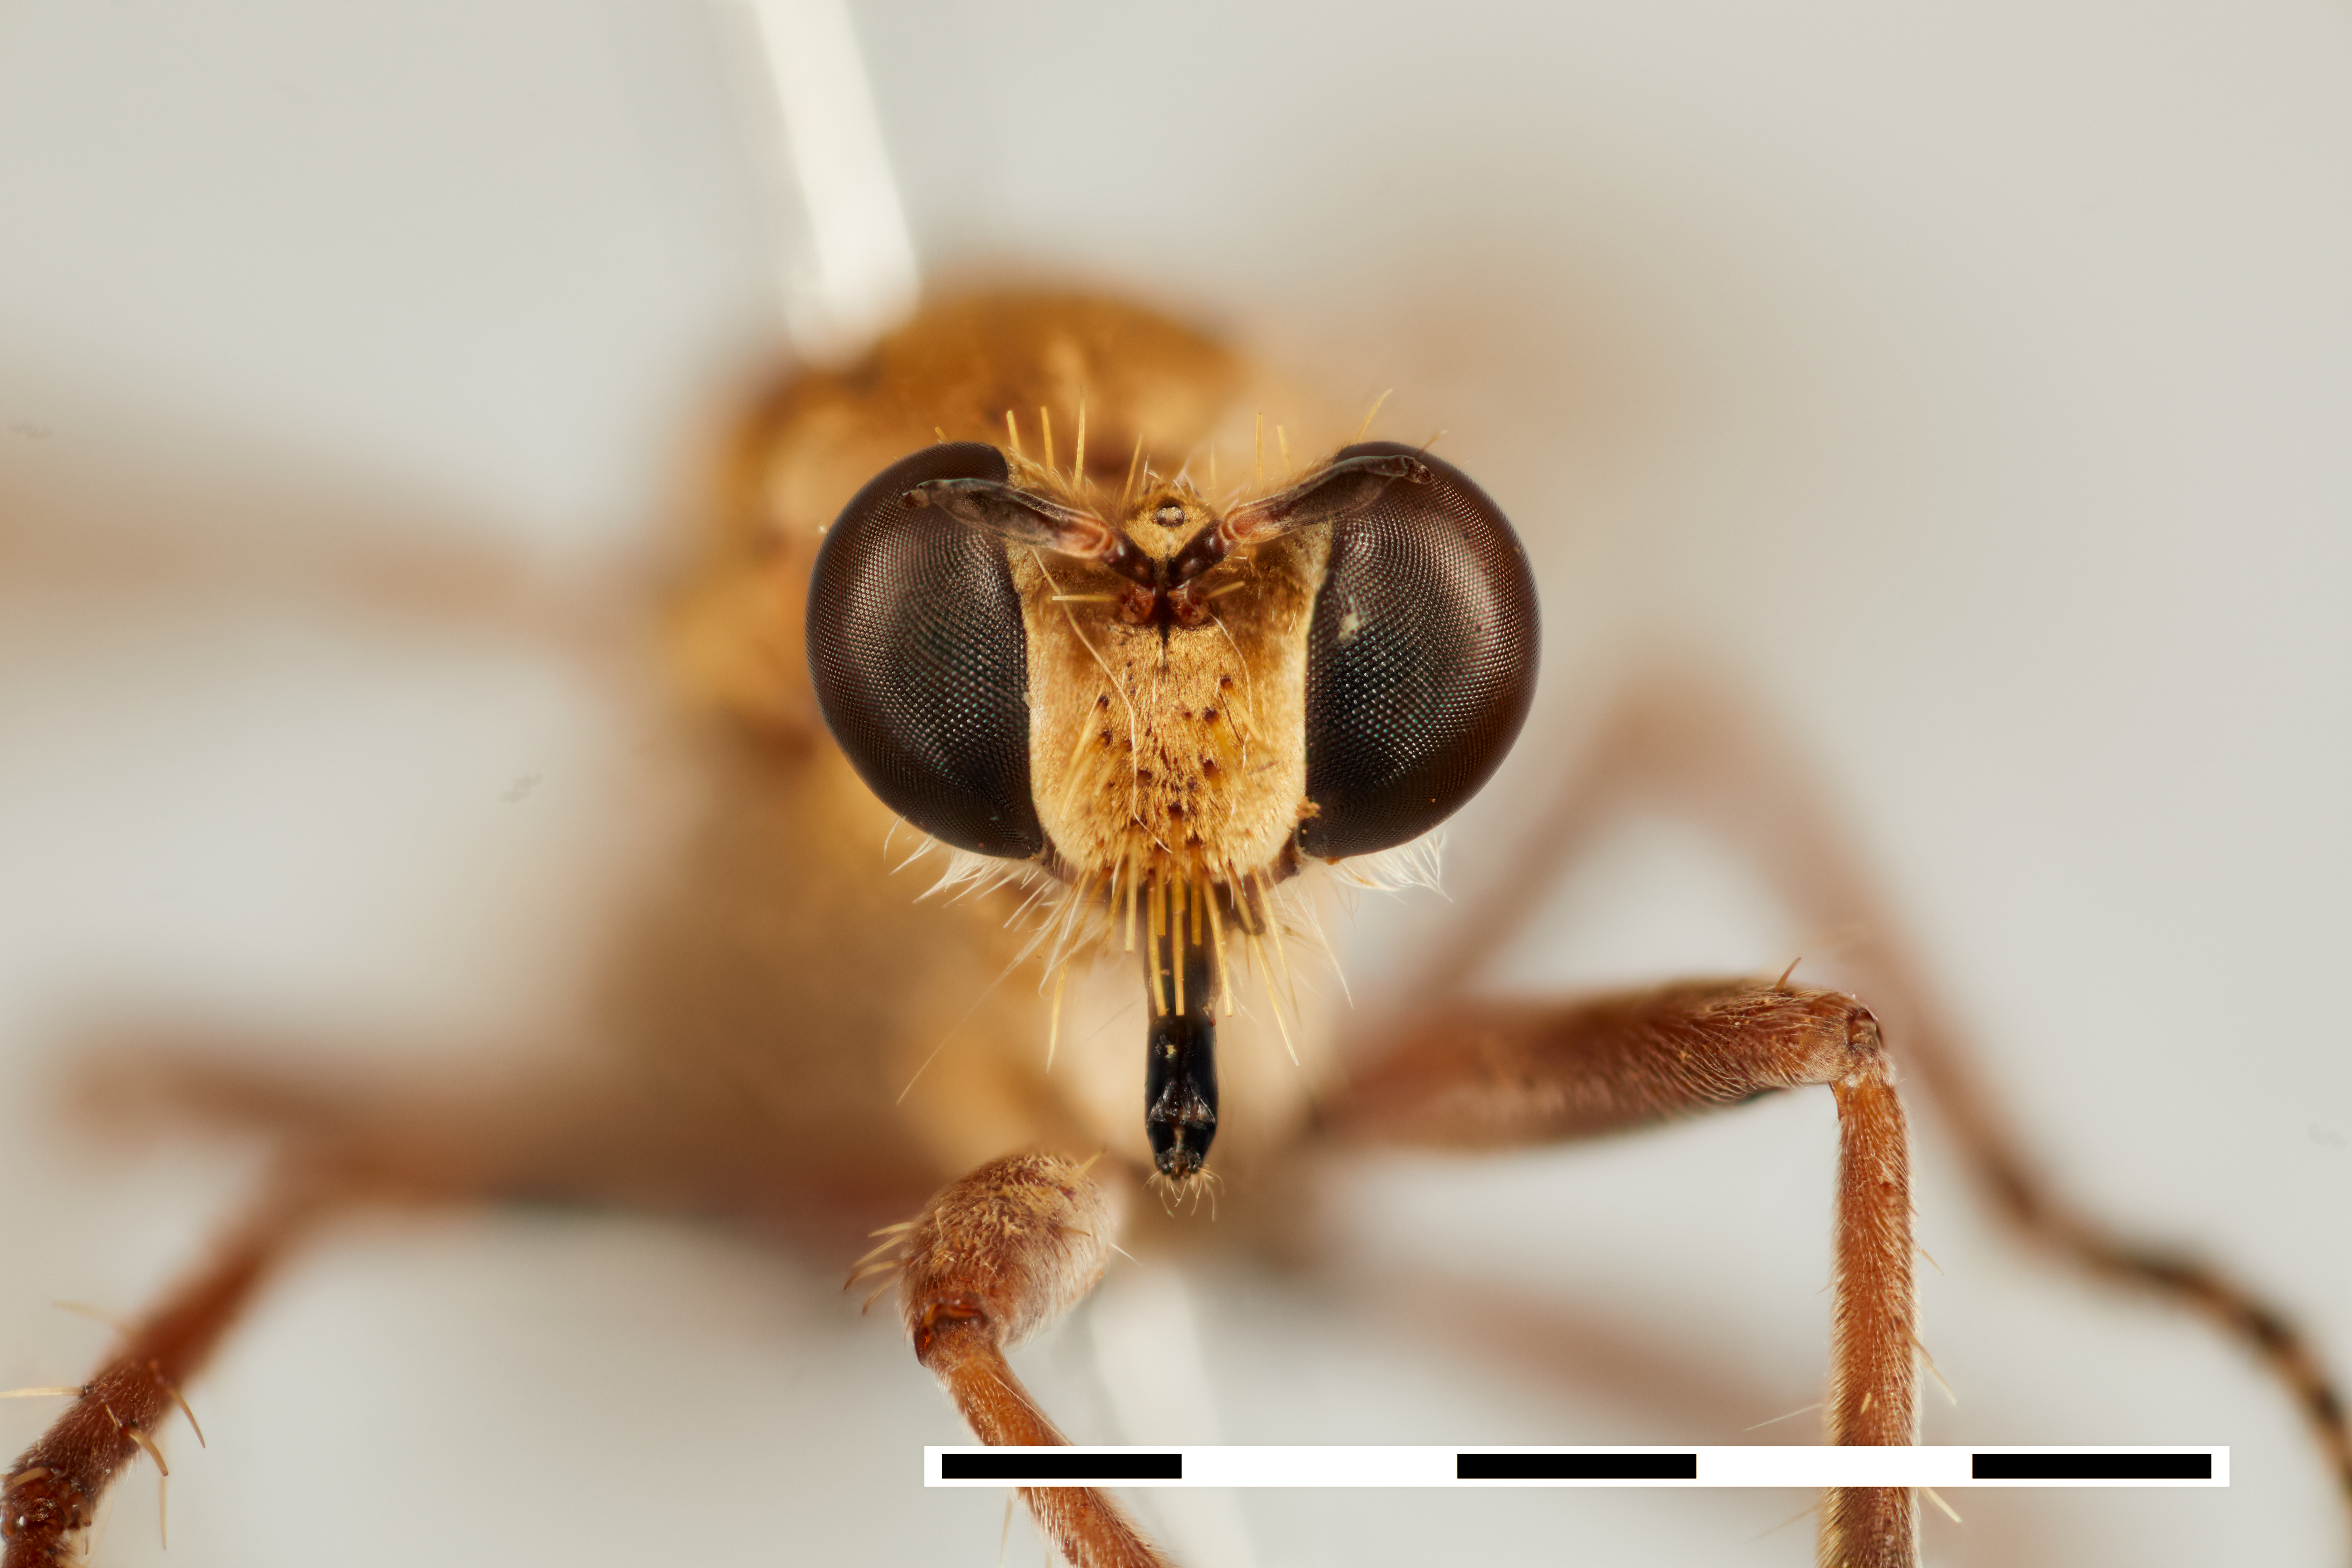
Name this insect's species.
Laphyctis argenteofasciata
